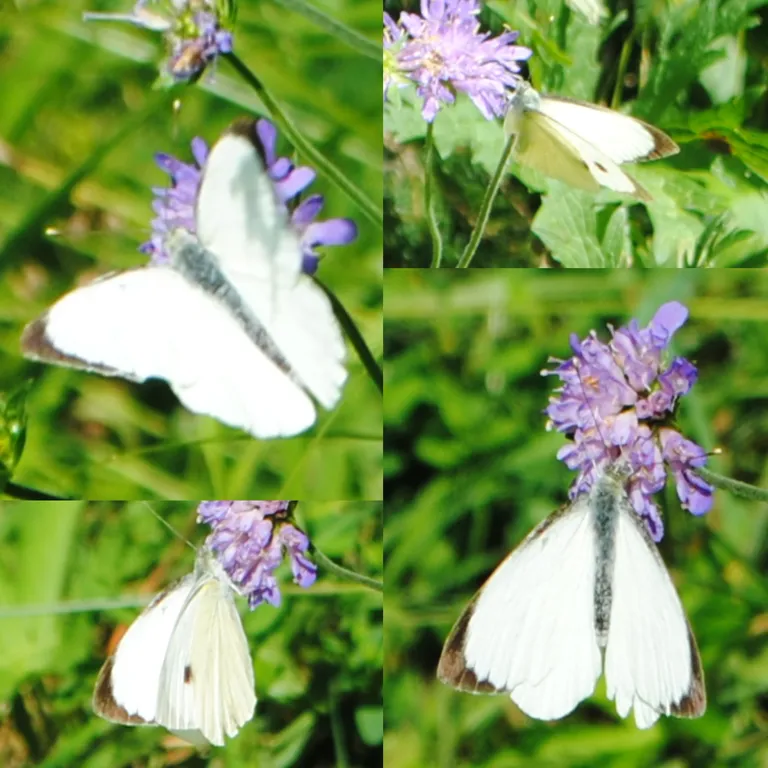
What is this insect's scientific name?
Pieris brassicae
